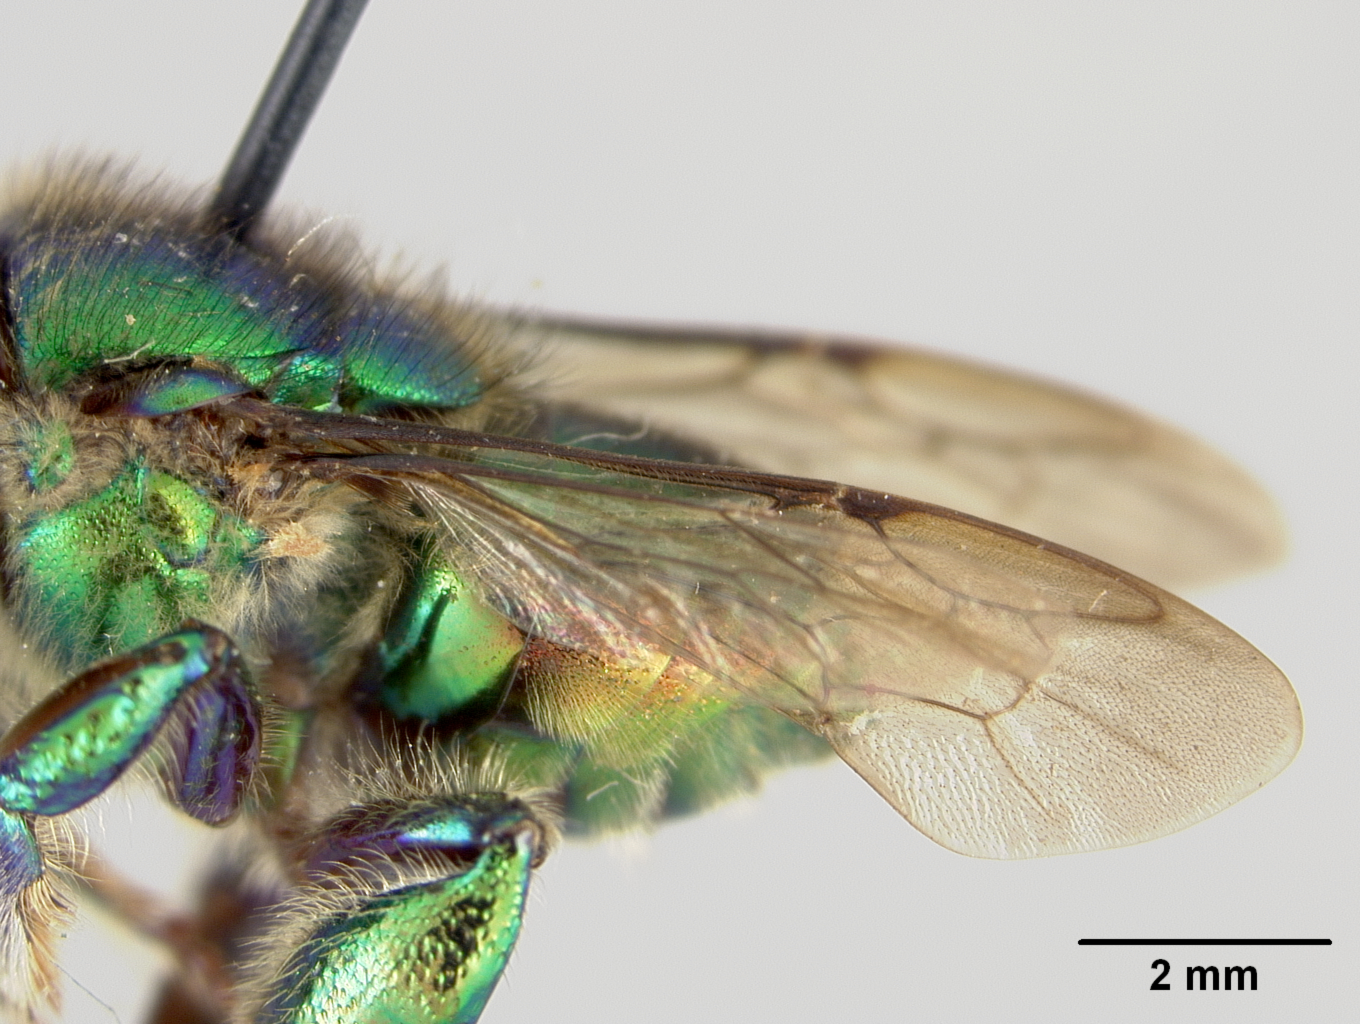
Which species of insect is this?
Euglossa trinotata
